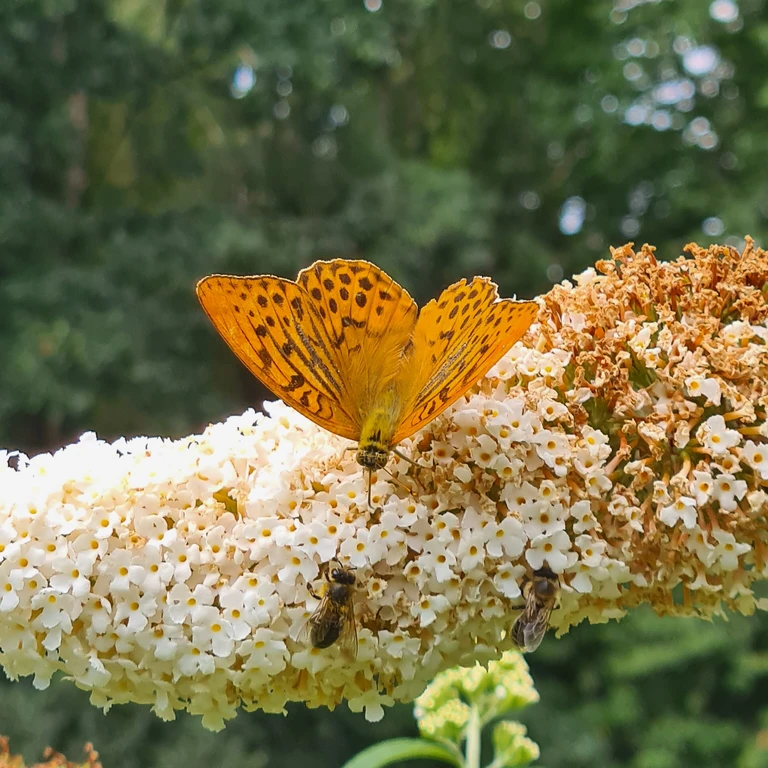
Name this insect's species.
Argynnis paphia
